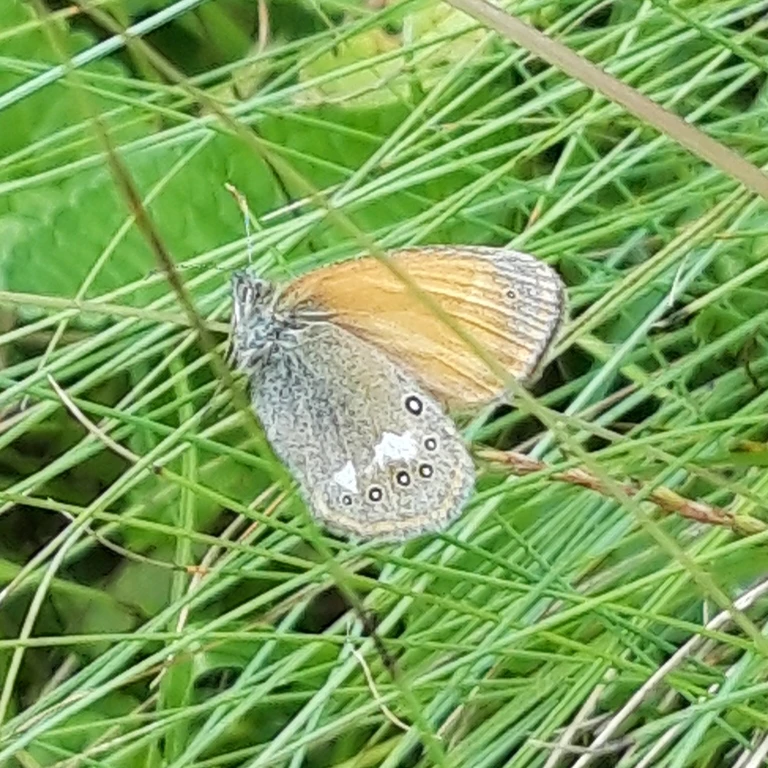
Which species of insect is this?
Coenonympha glycerion (also Coenonympha iphis)
